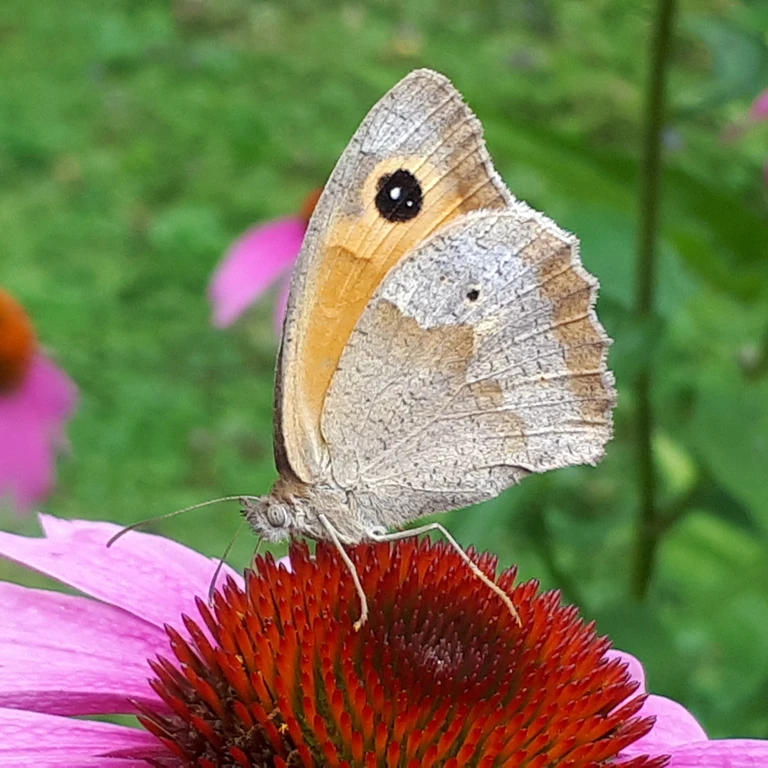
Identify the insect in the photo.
Maniola jurtina
